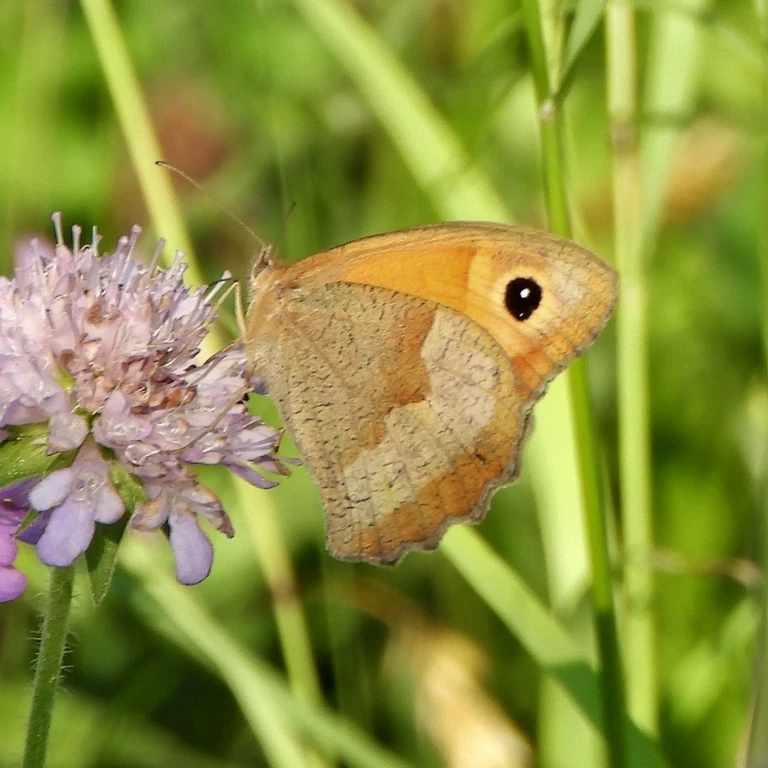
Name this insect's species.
Maniola jurtina
